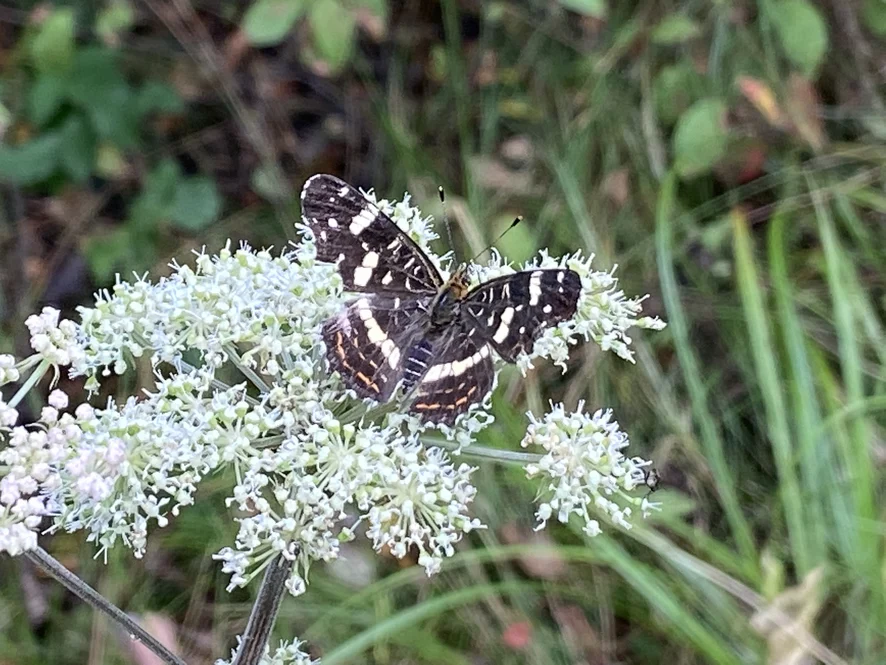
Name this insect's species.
Araschnia levana
